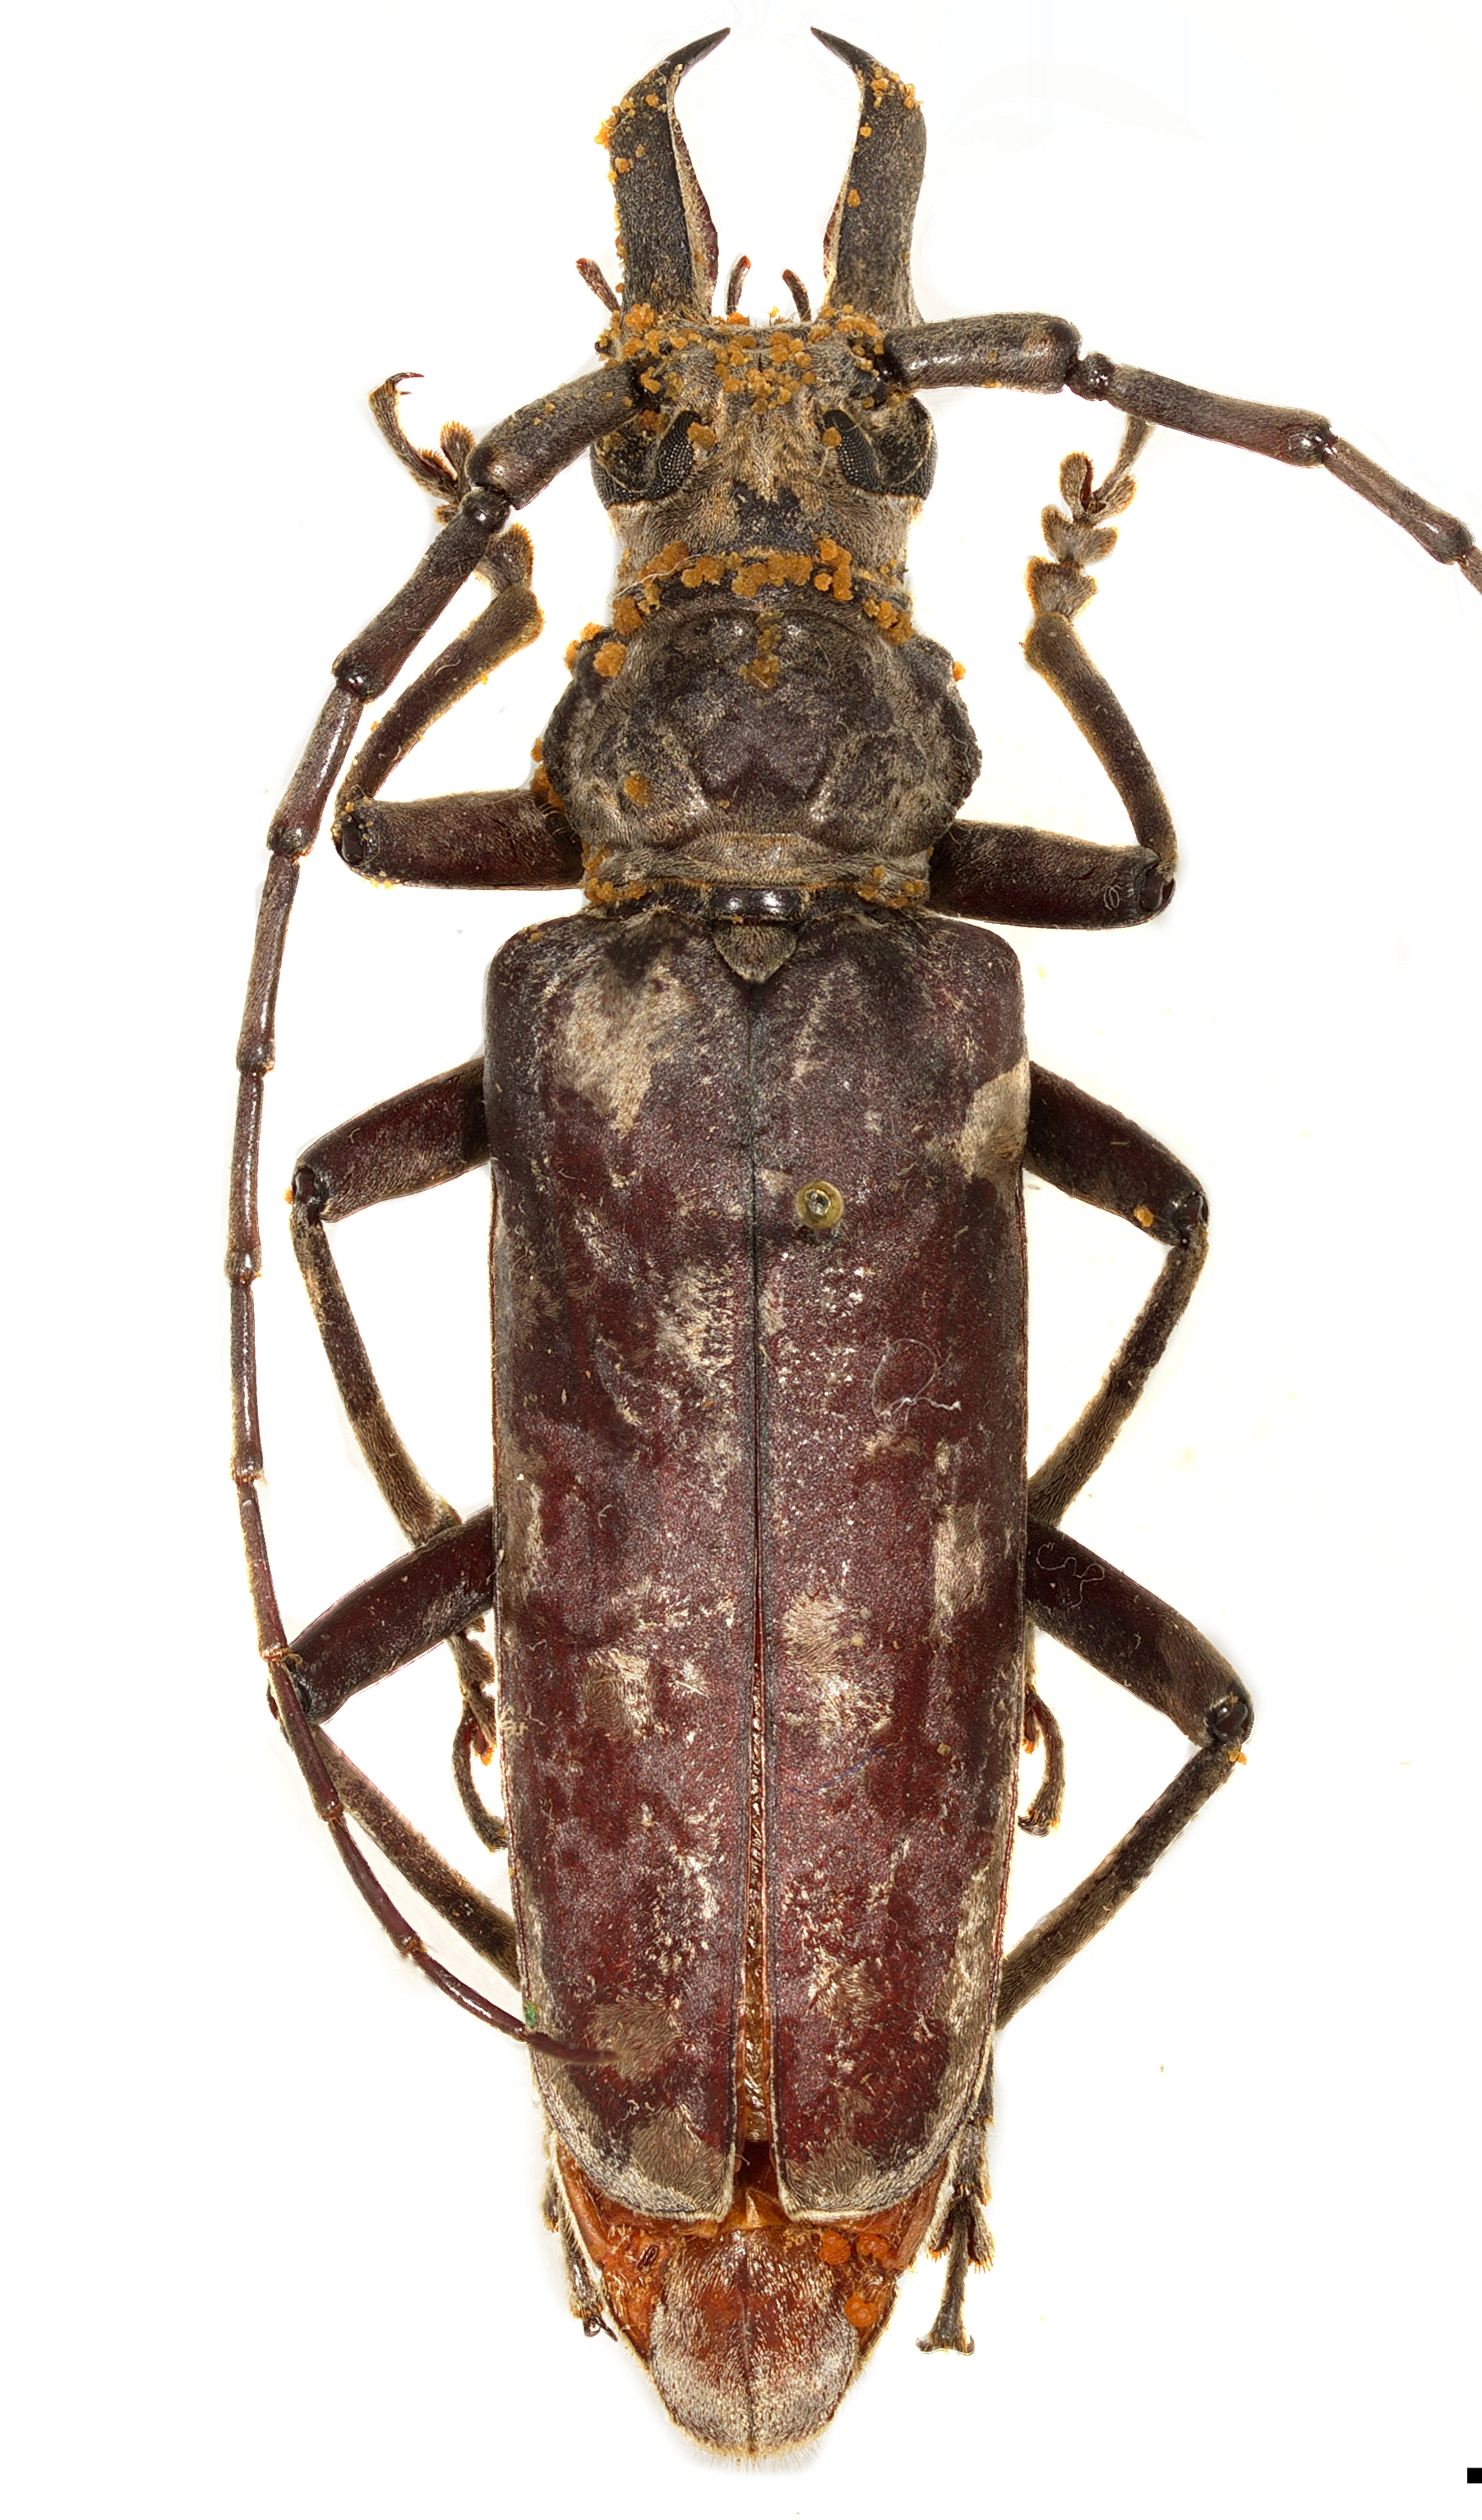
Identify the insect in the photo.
Coelodon servum
